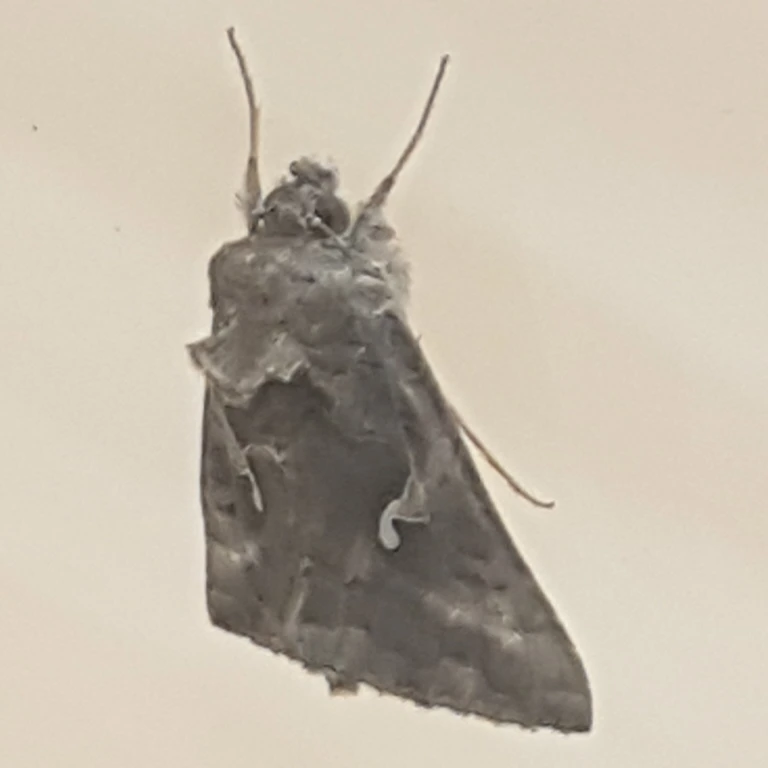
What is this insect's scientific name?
Autographa gamma
